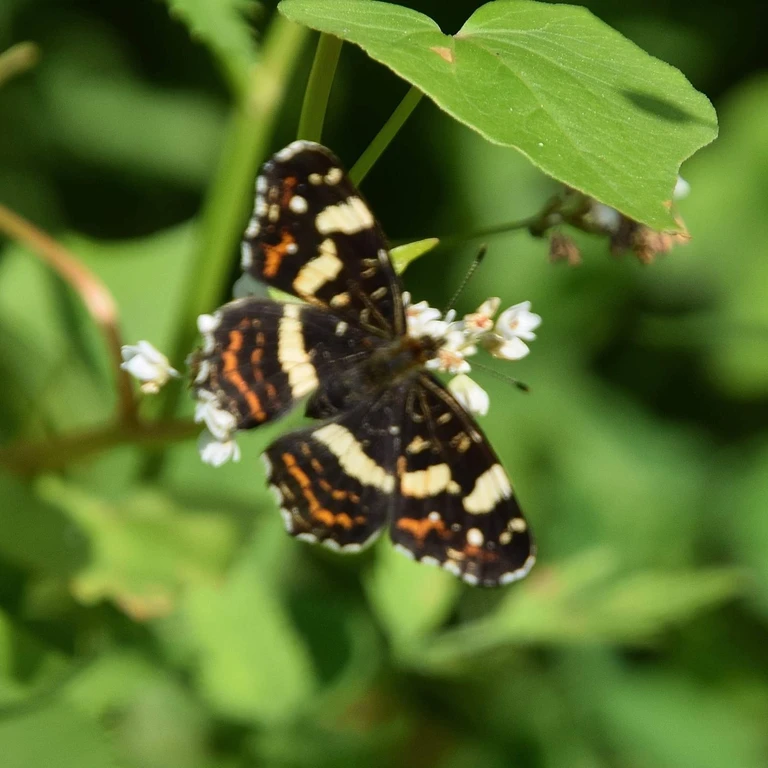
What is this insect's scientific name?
Araschnia levana
